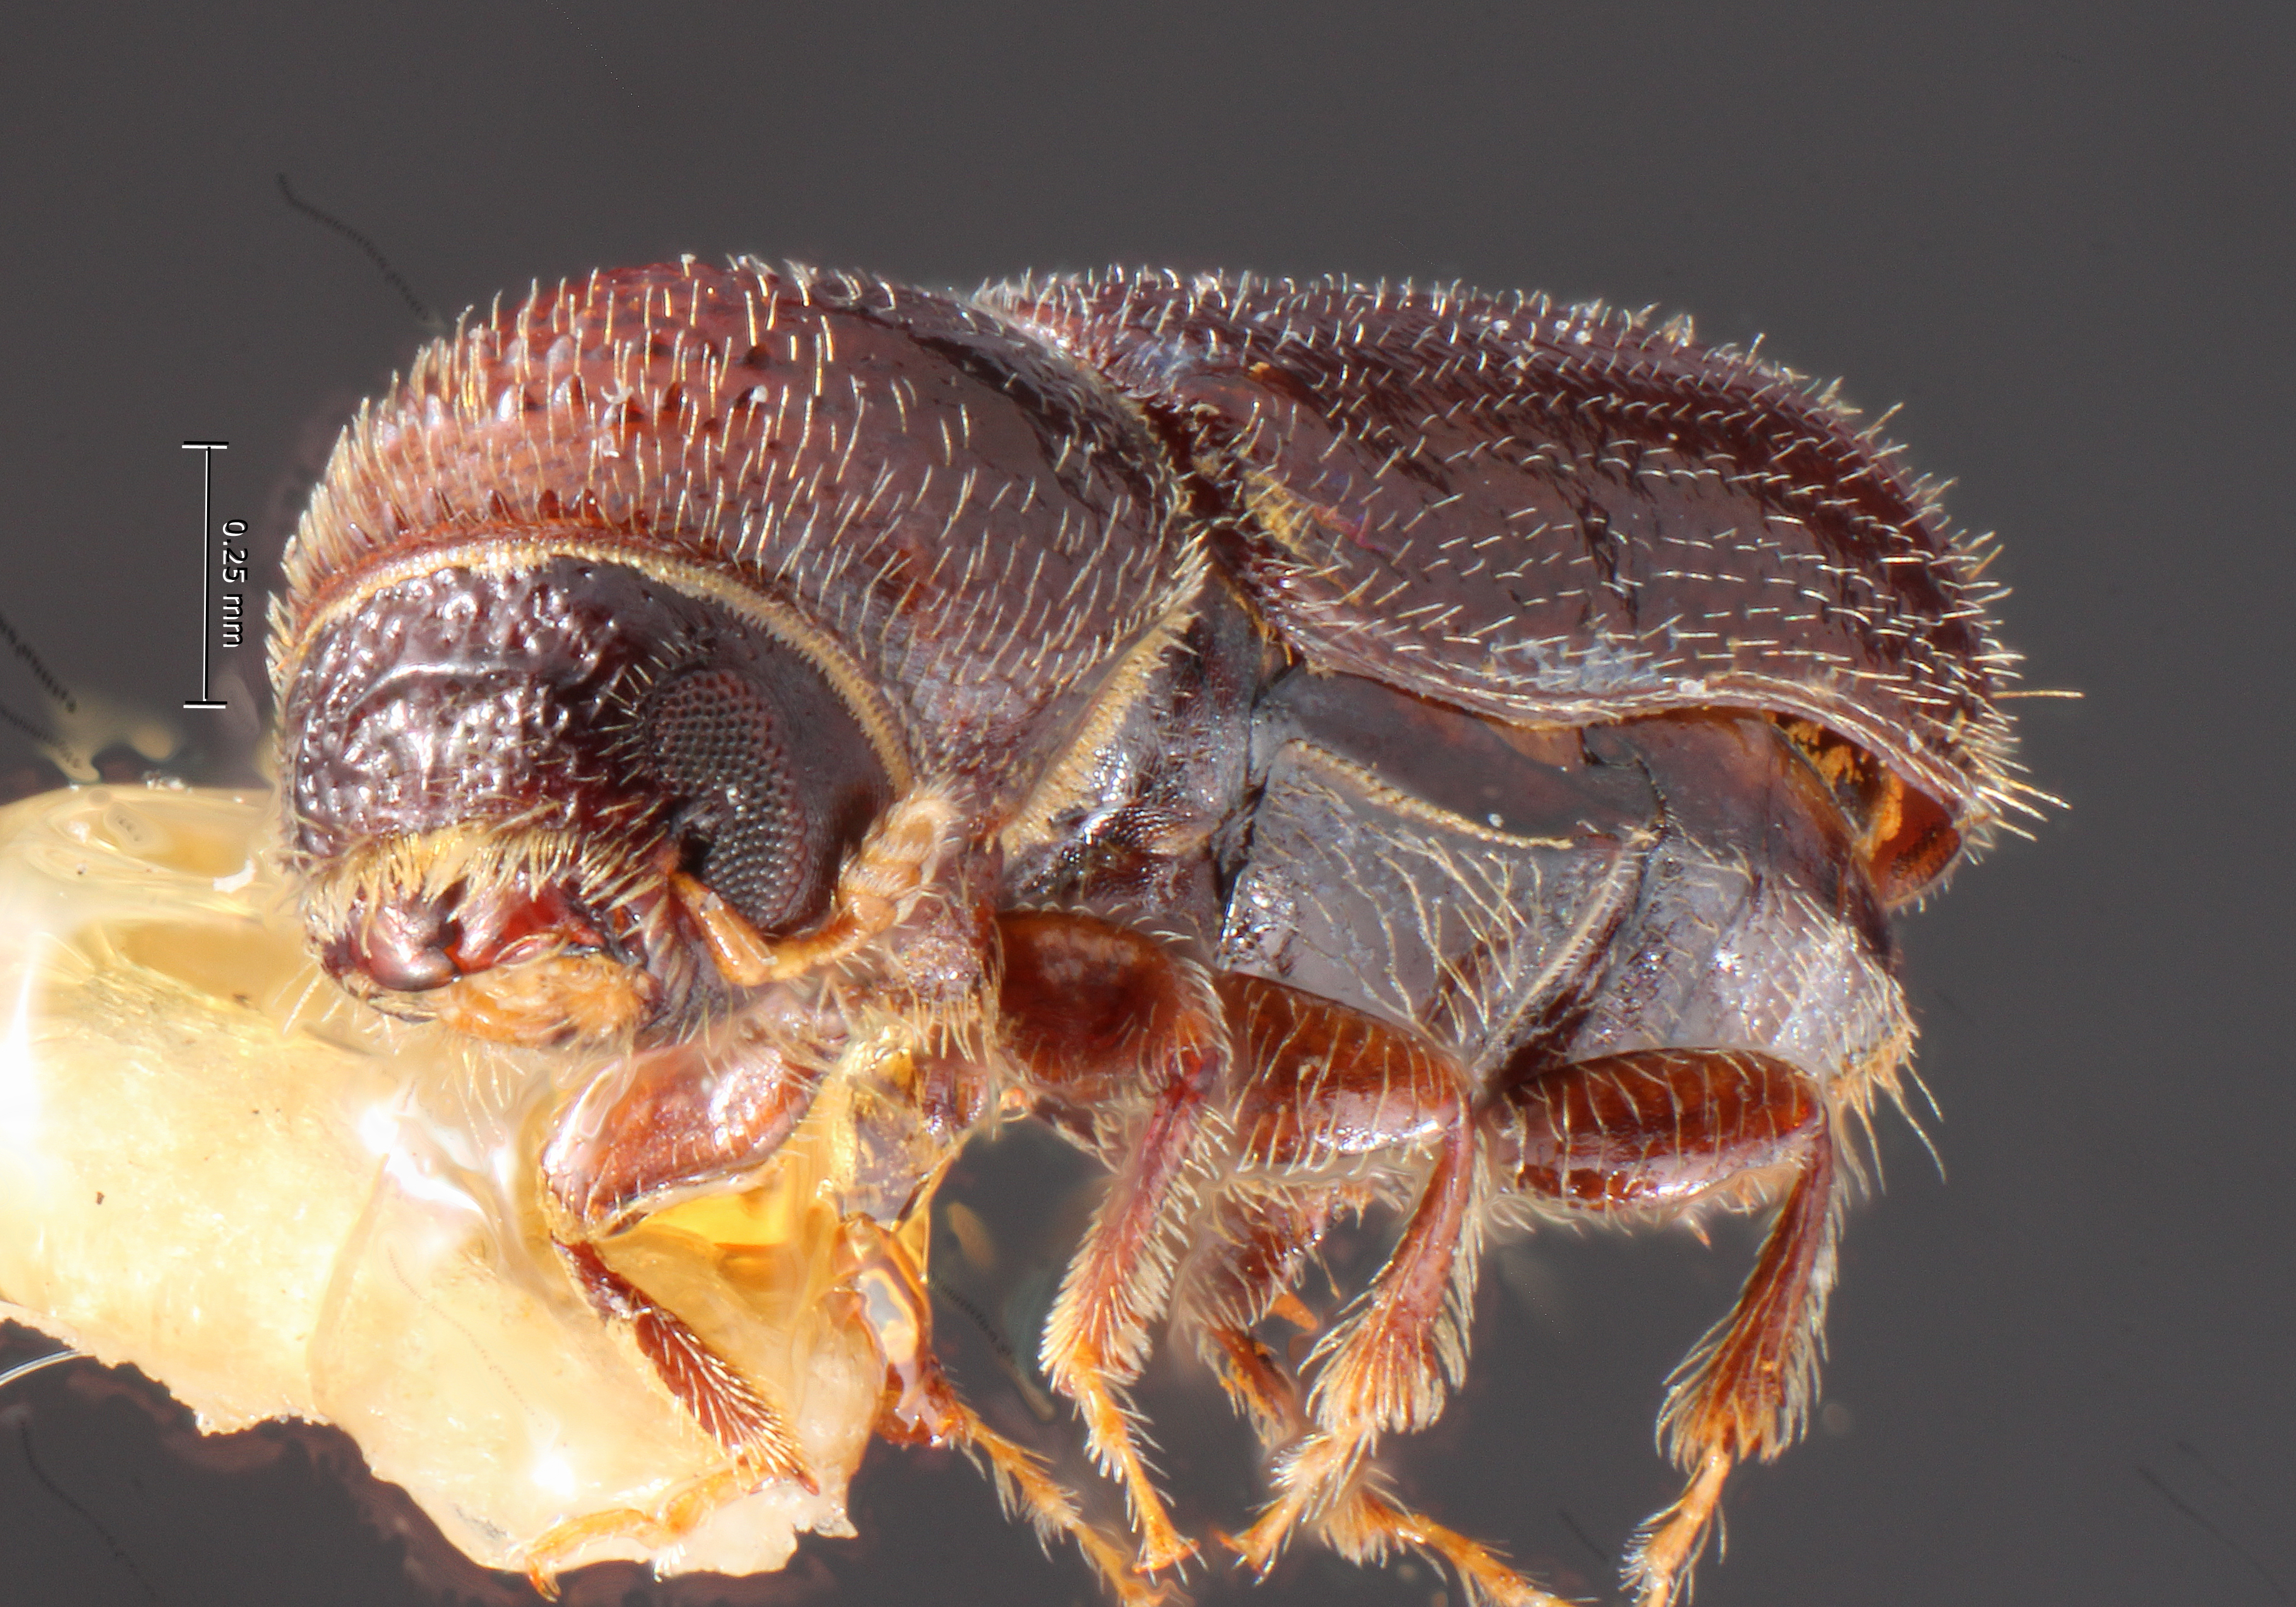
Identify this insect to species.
Pityophthorus occidentalis
